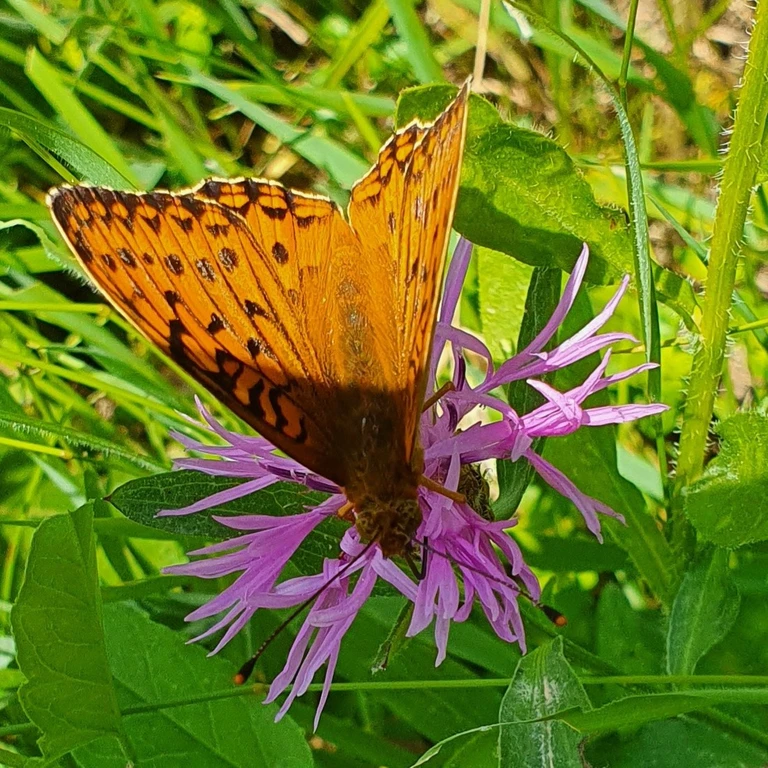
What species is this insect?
Speyeria aglaja
